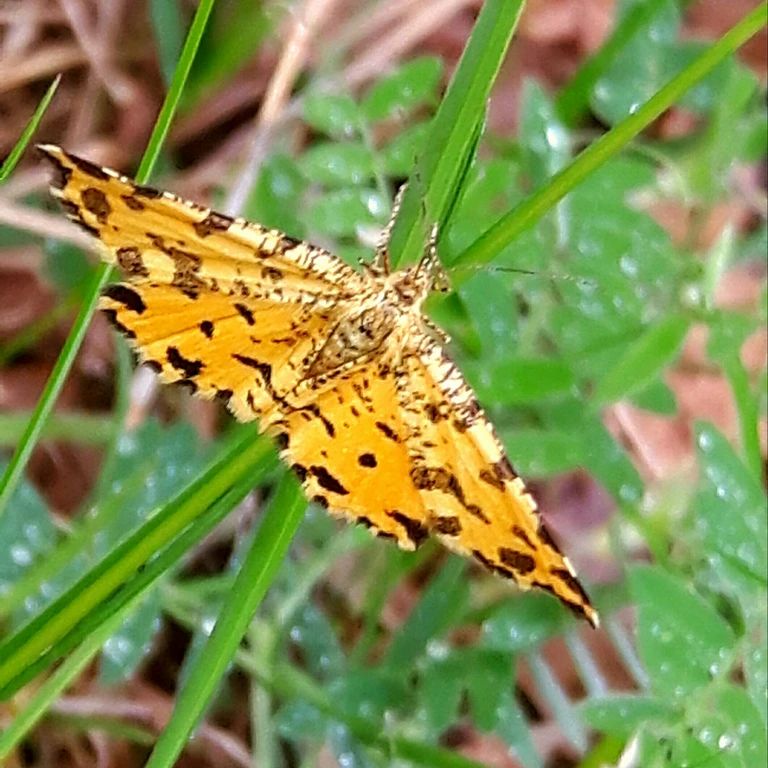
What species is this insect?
Pseudopanthera macularia
